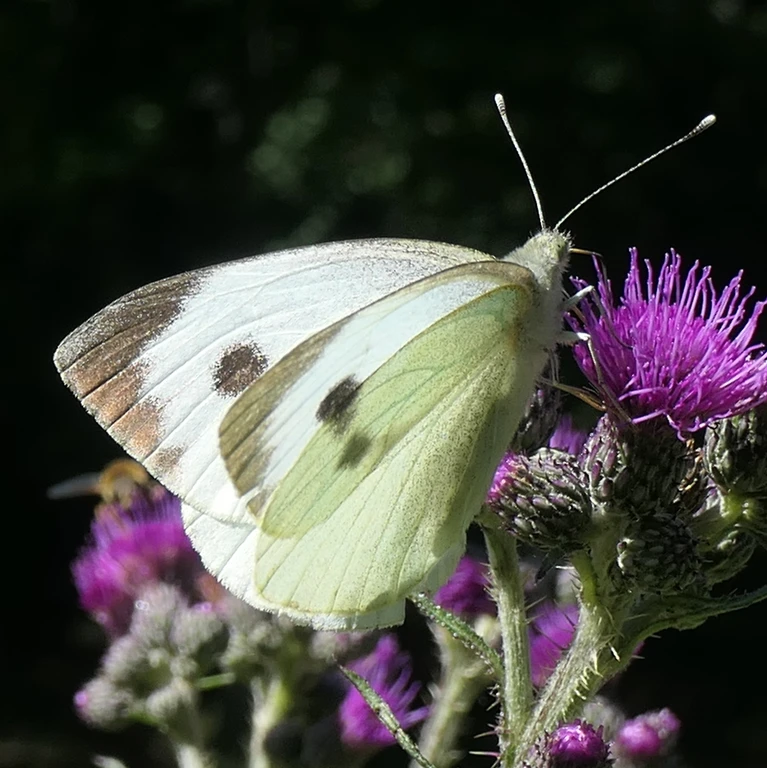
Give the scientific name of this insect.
Pieris brassicae
